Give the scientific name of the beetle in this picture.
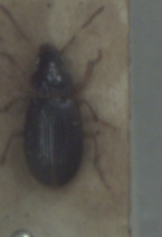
Bradycellus sharpi
